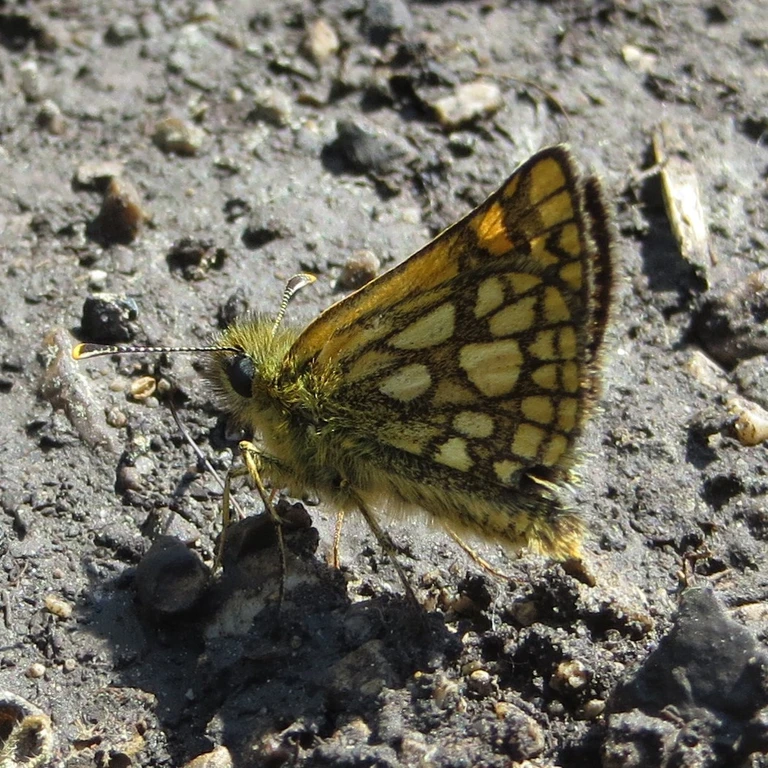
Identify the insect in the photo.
Carterocephalus palaemon
